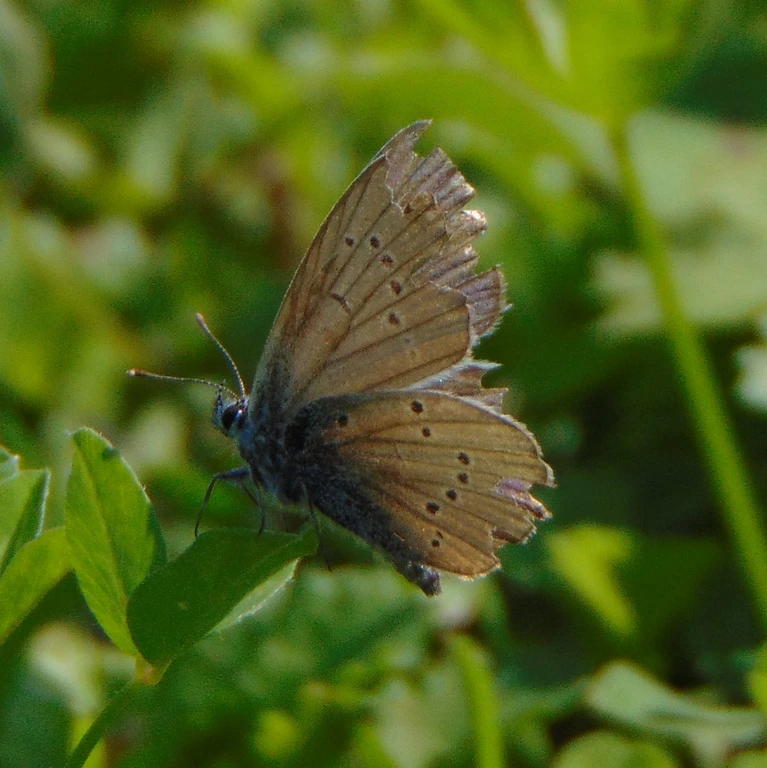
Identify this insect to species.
Cyaniris semiargus
